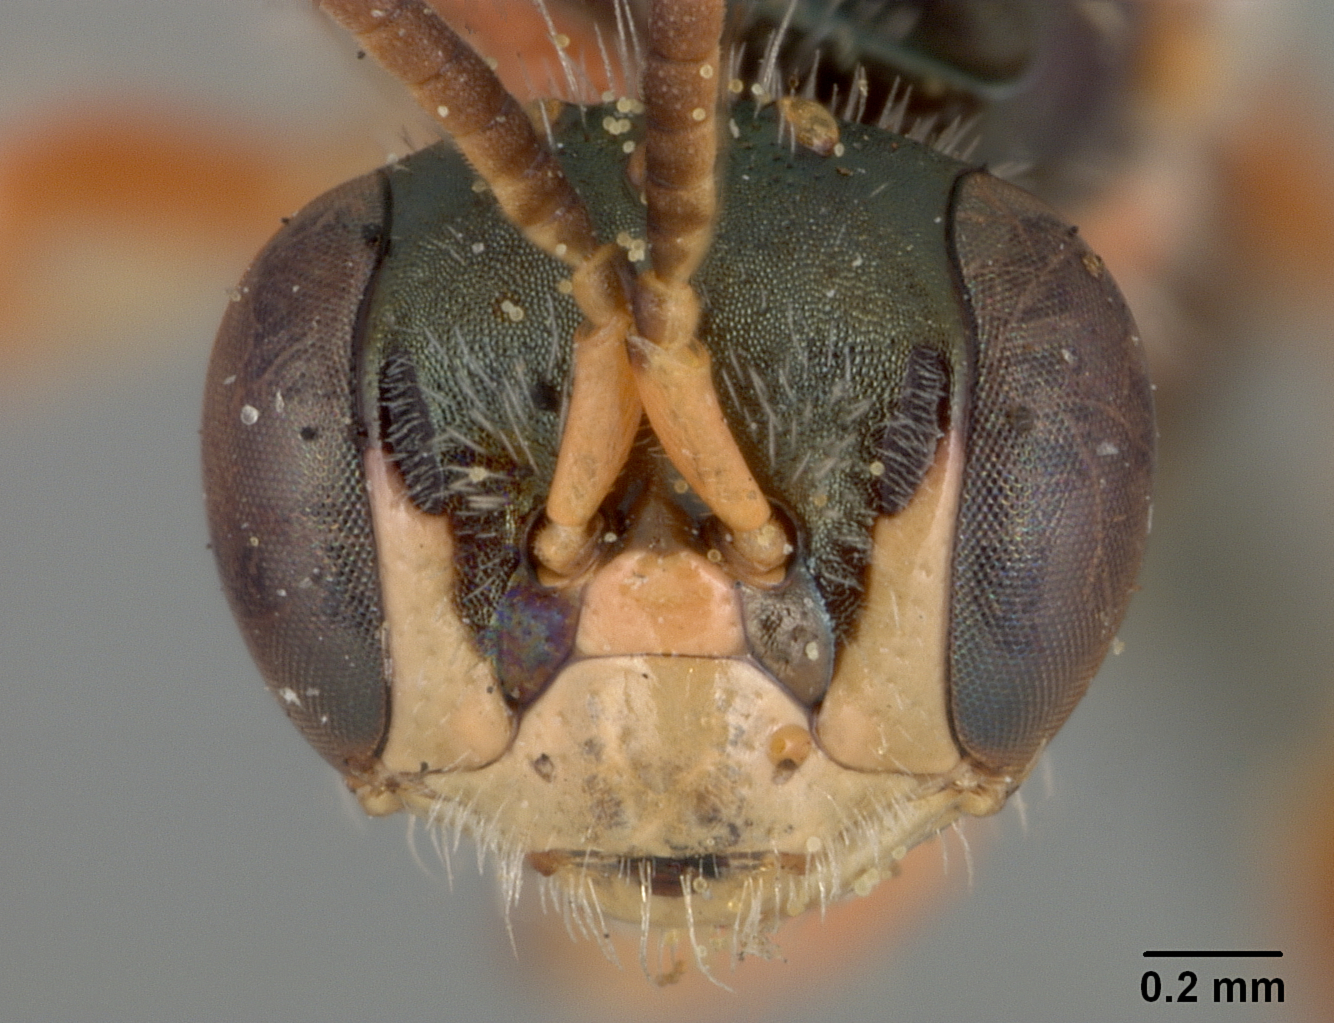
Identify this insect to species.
Perdita baccharidis
